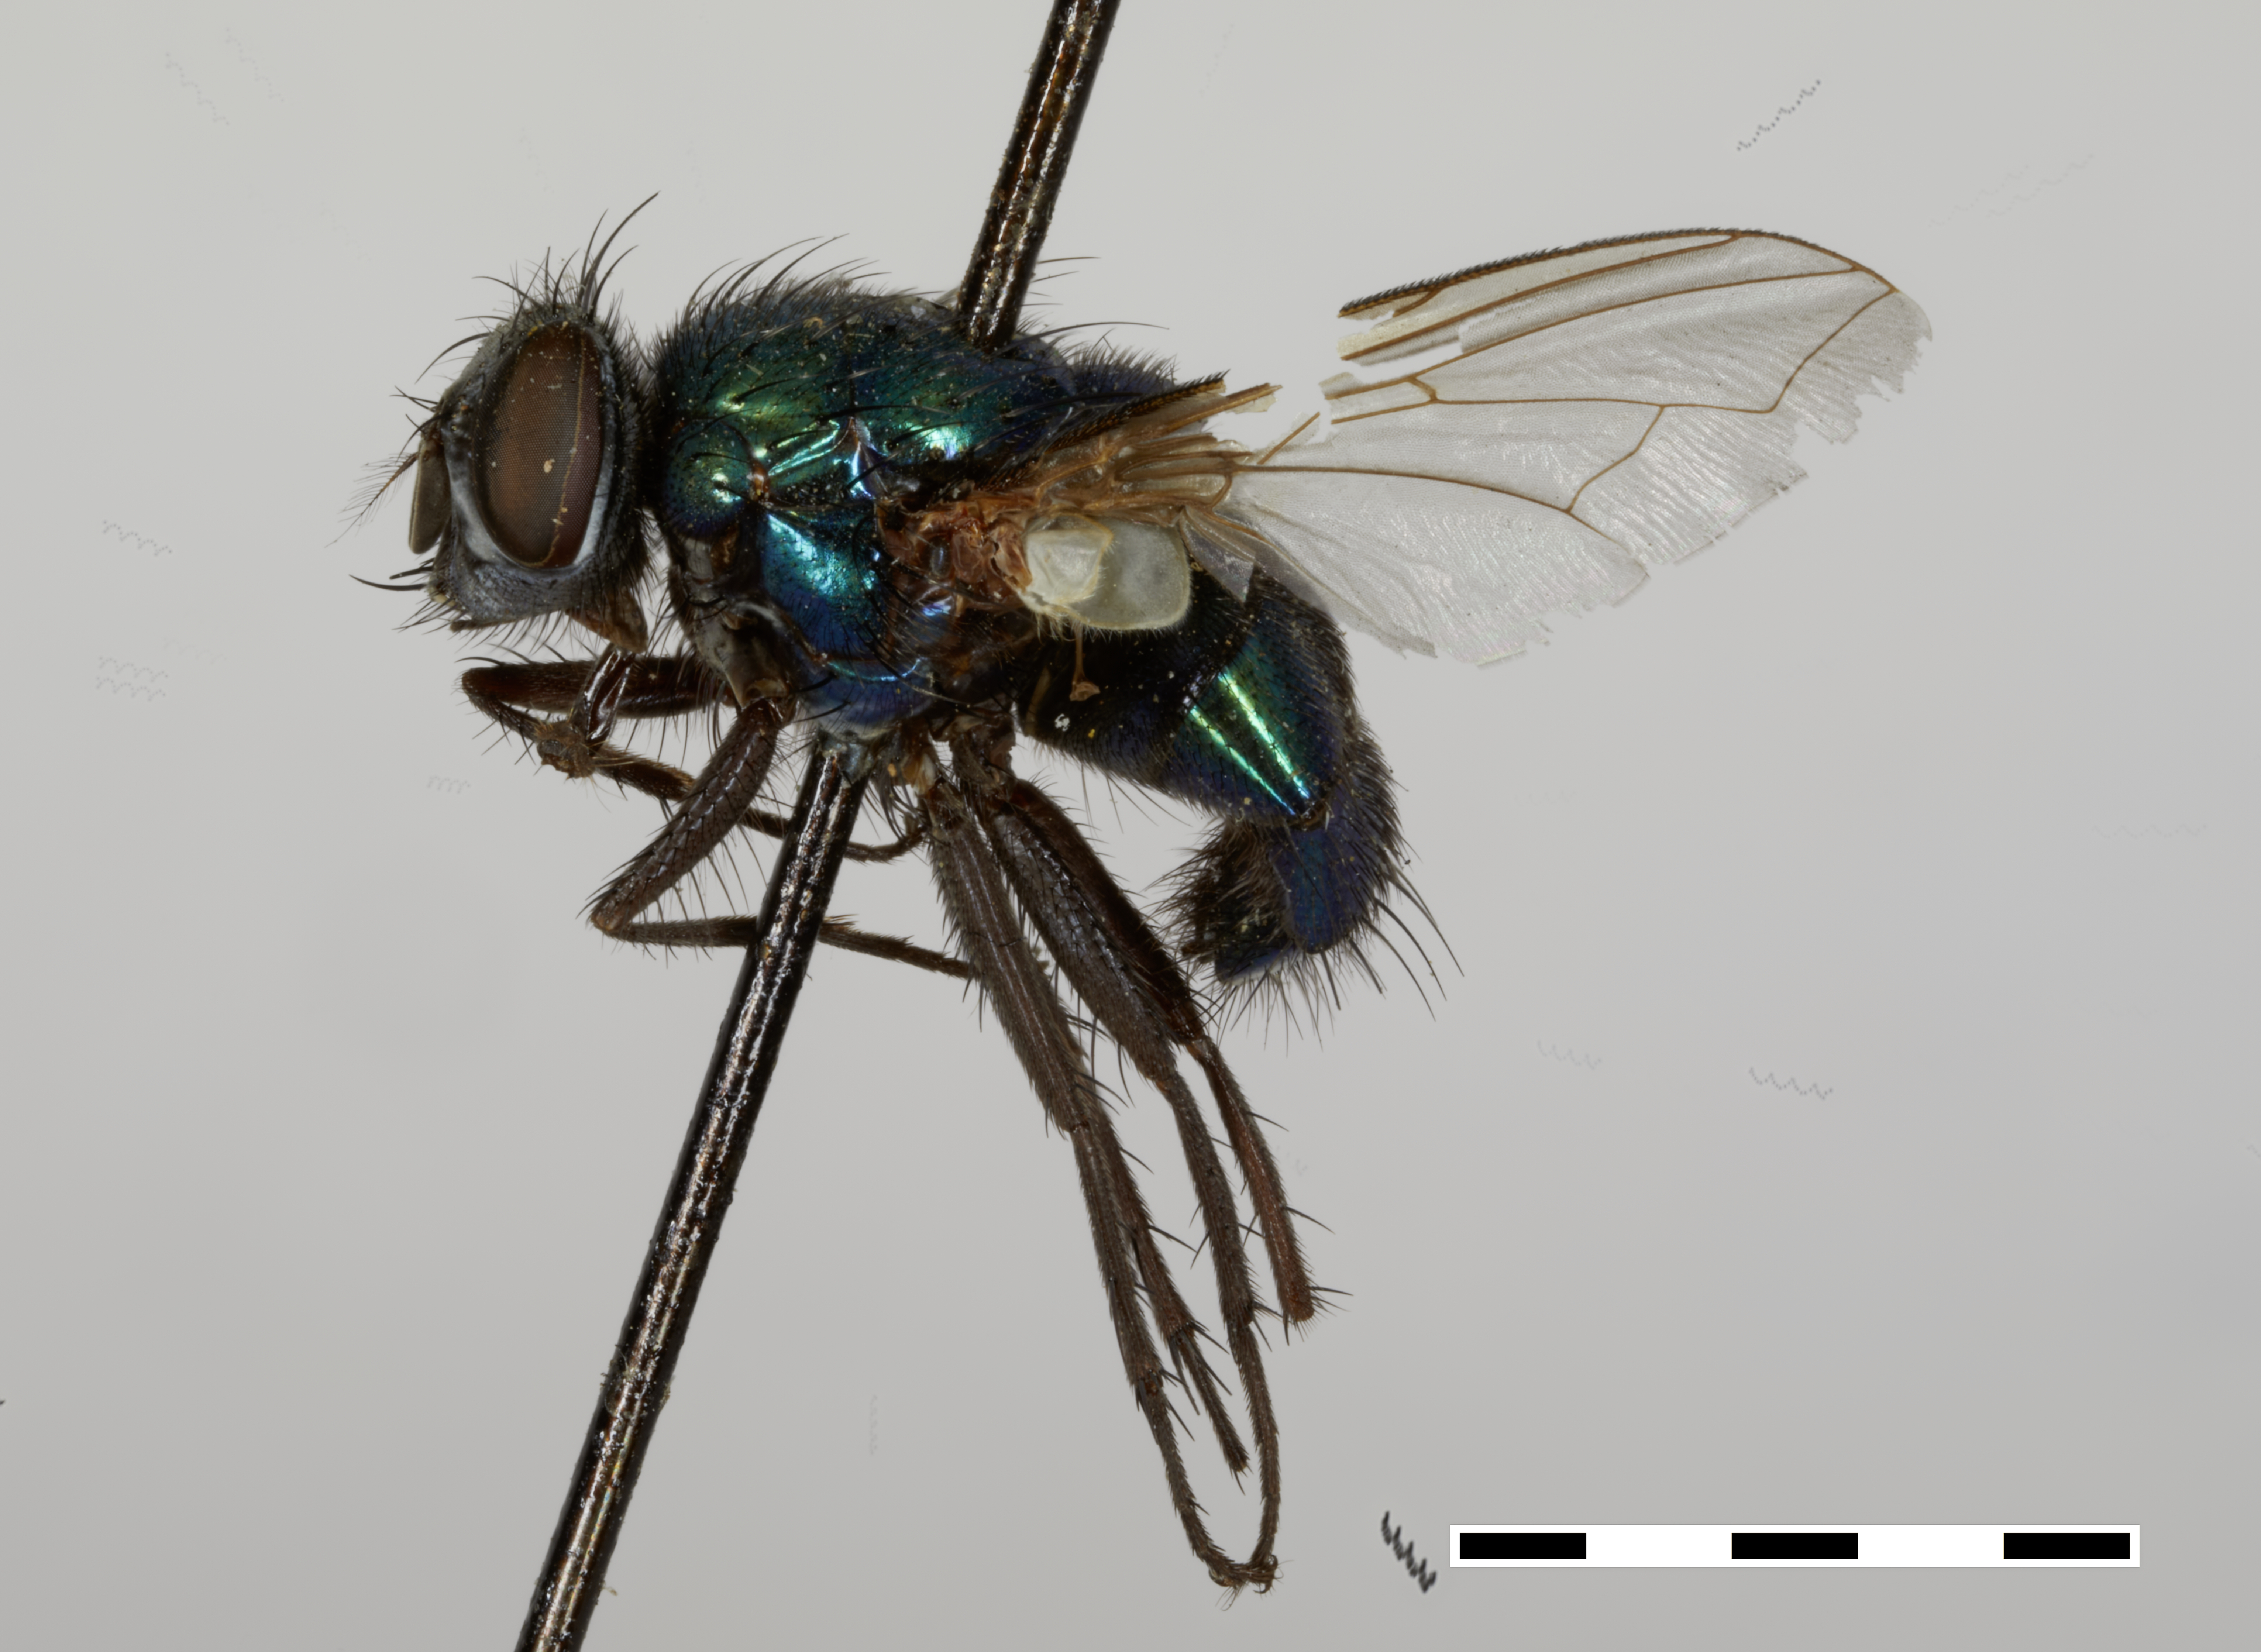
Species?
Bufolucilia silvarum (also Lucilia nigripalpis)
